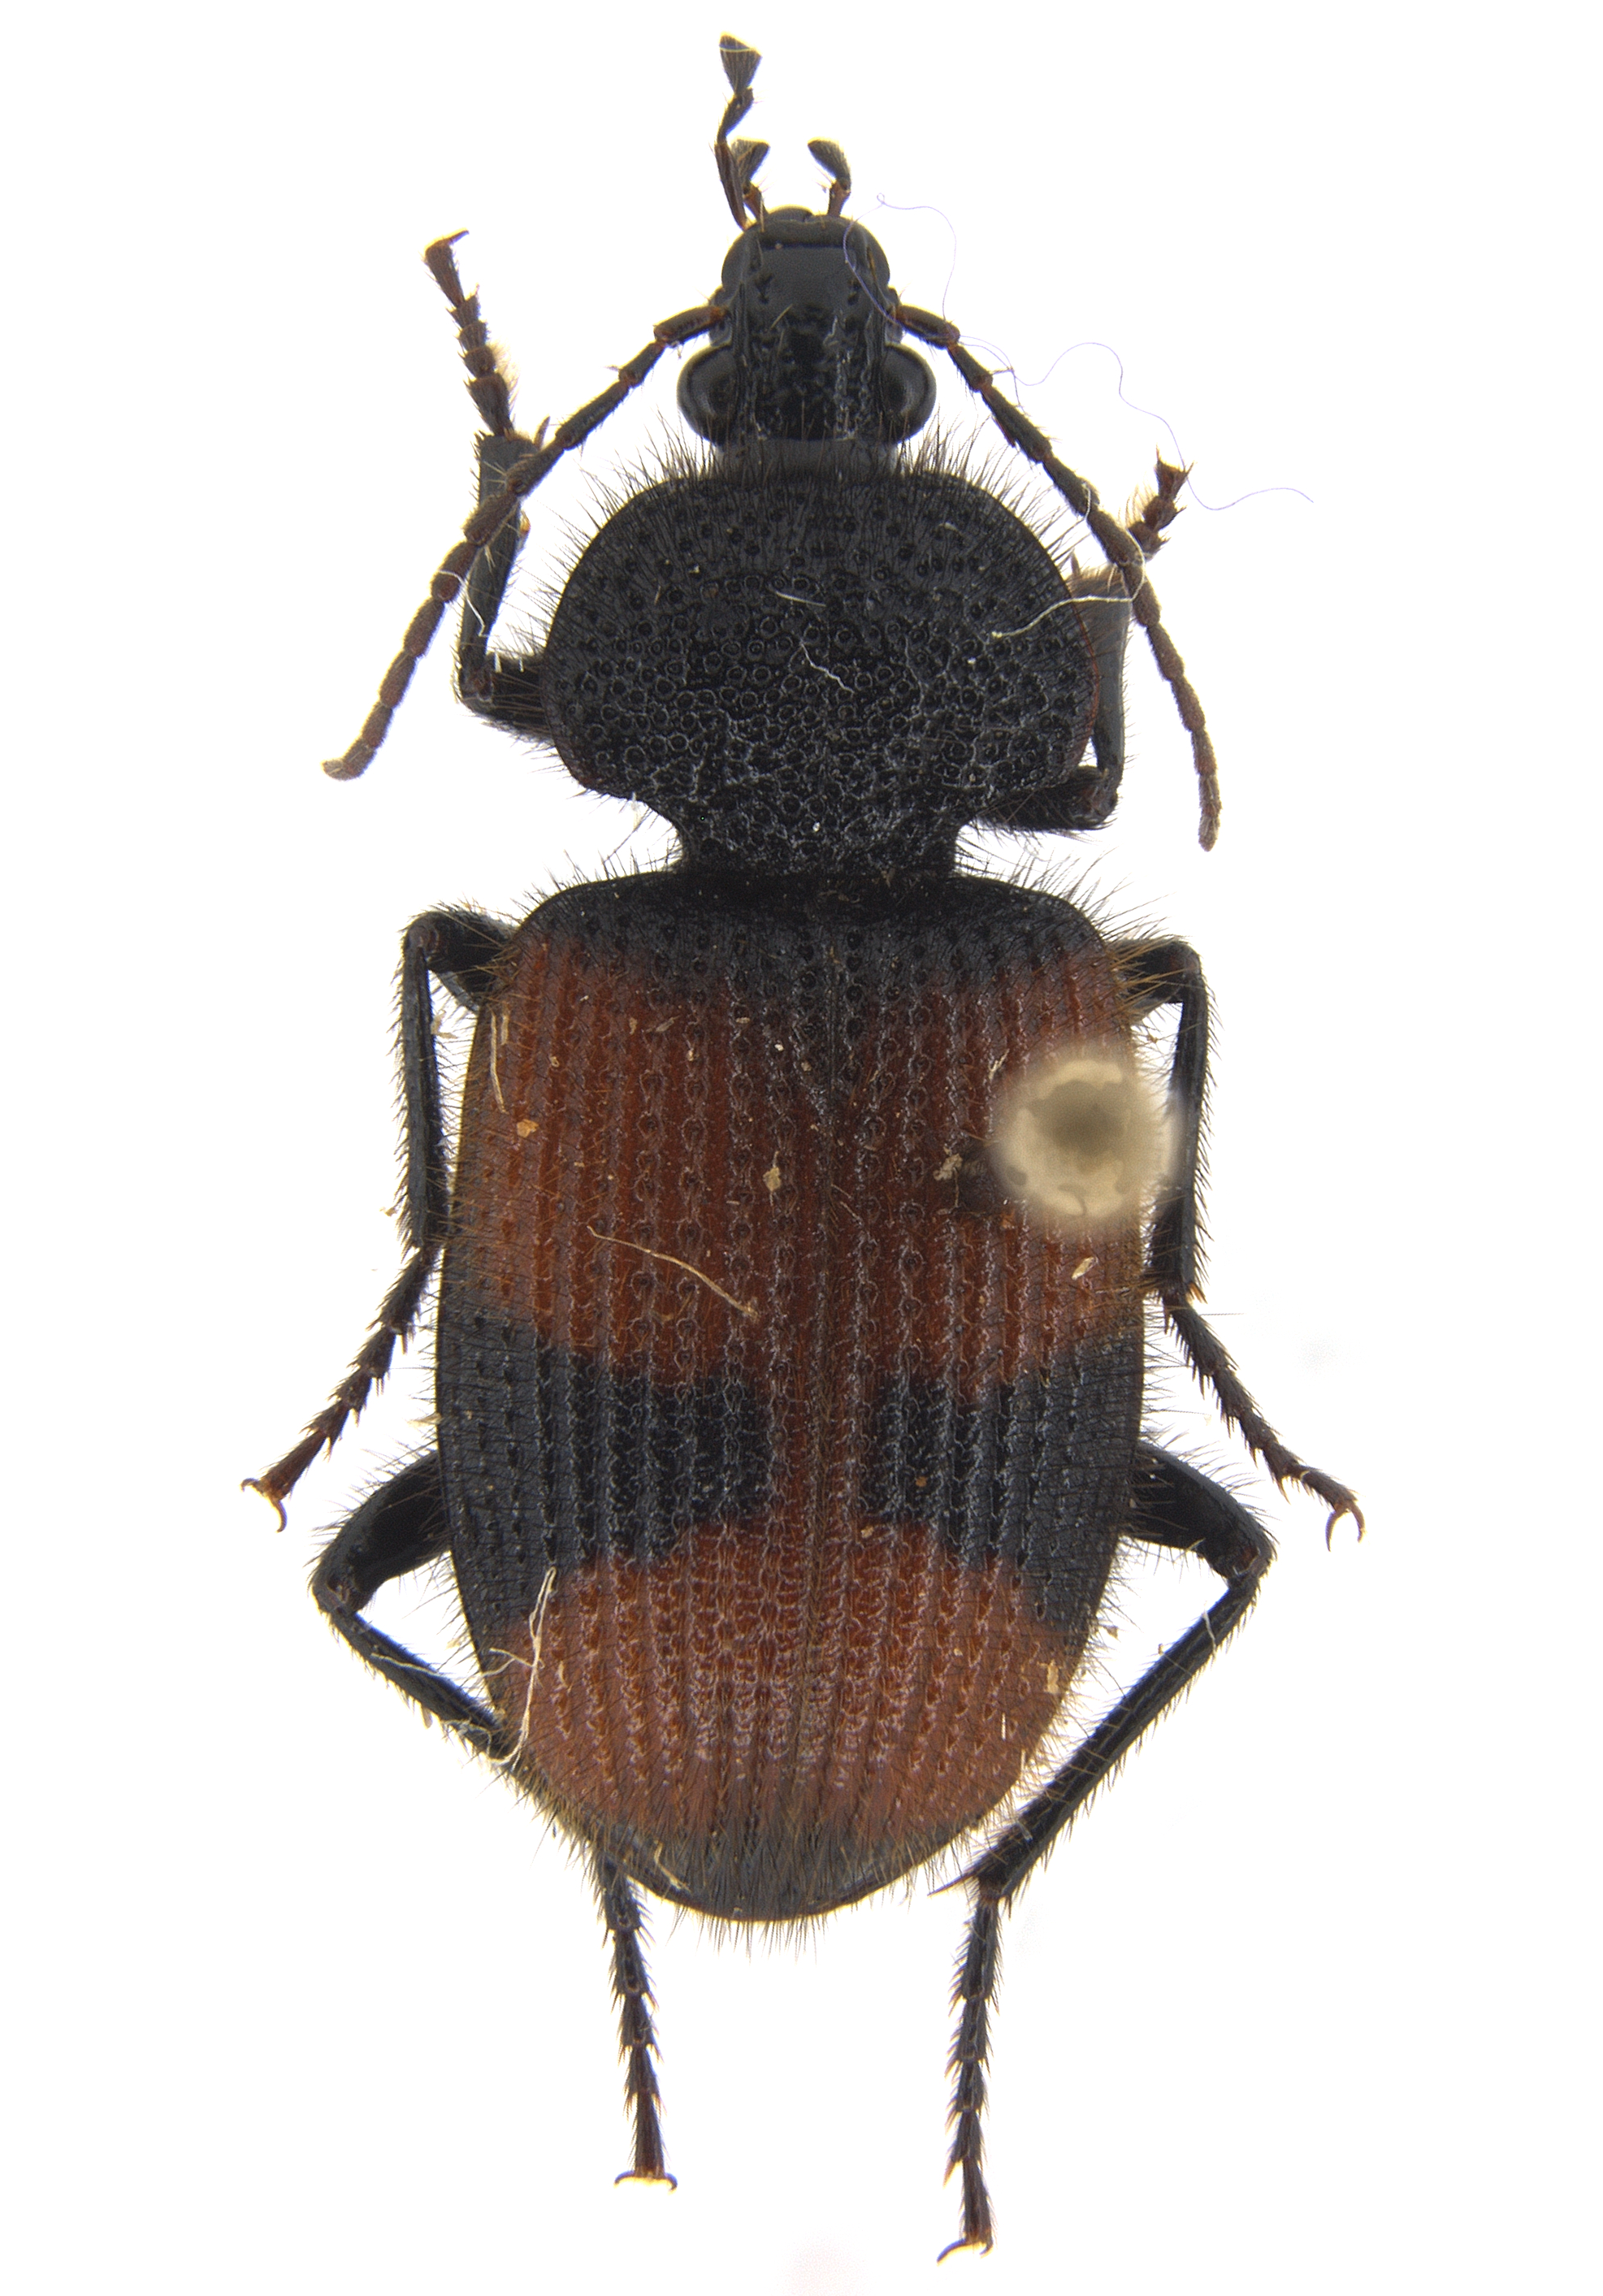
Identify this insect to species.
Panagaeus sallei
